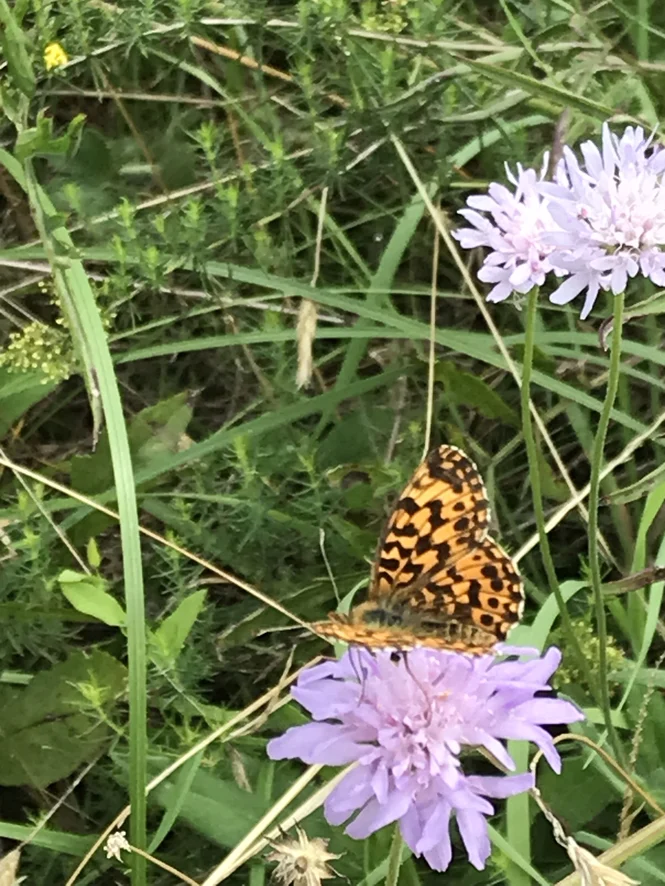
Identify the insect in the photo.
Boloria dia
